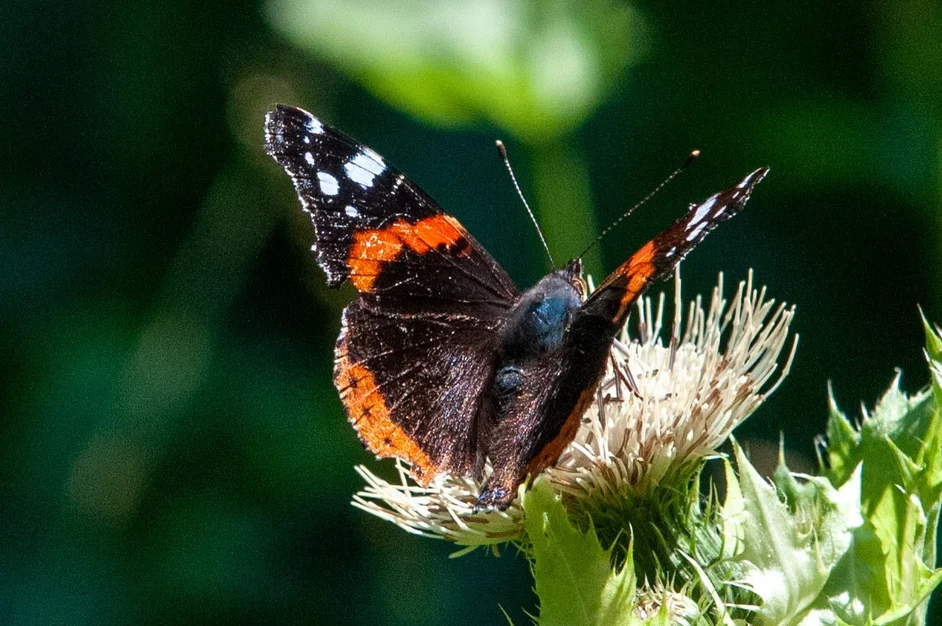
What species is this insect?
Vanessa atalanta
